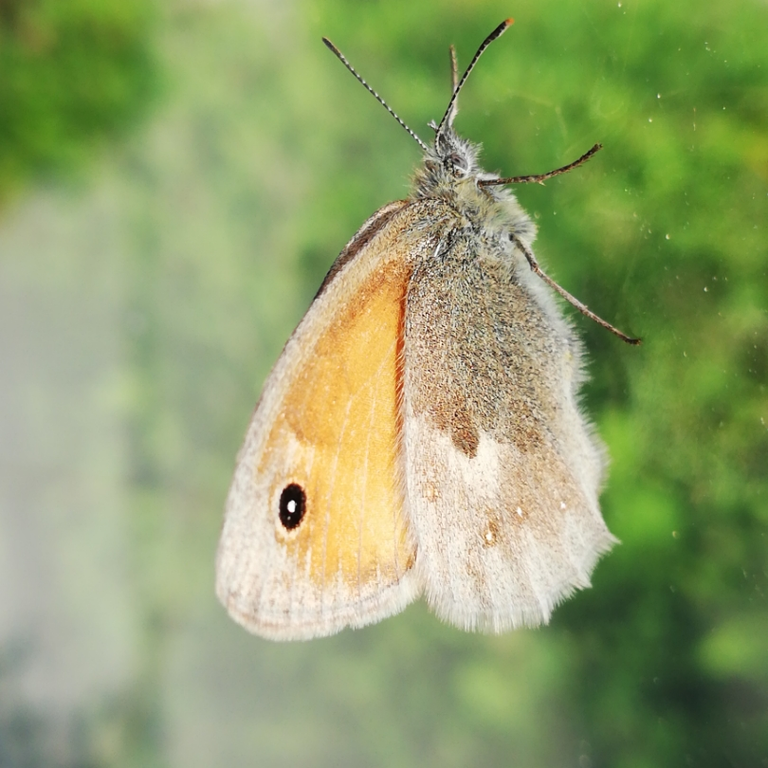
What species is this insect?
Coenonympha pamphilus
